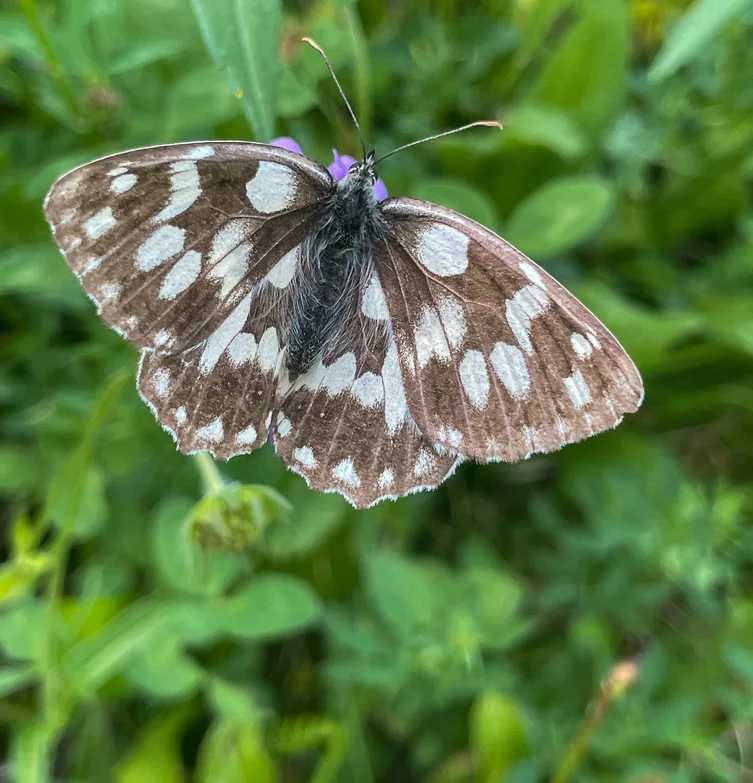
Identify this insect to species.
Melanargia galathea
